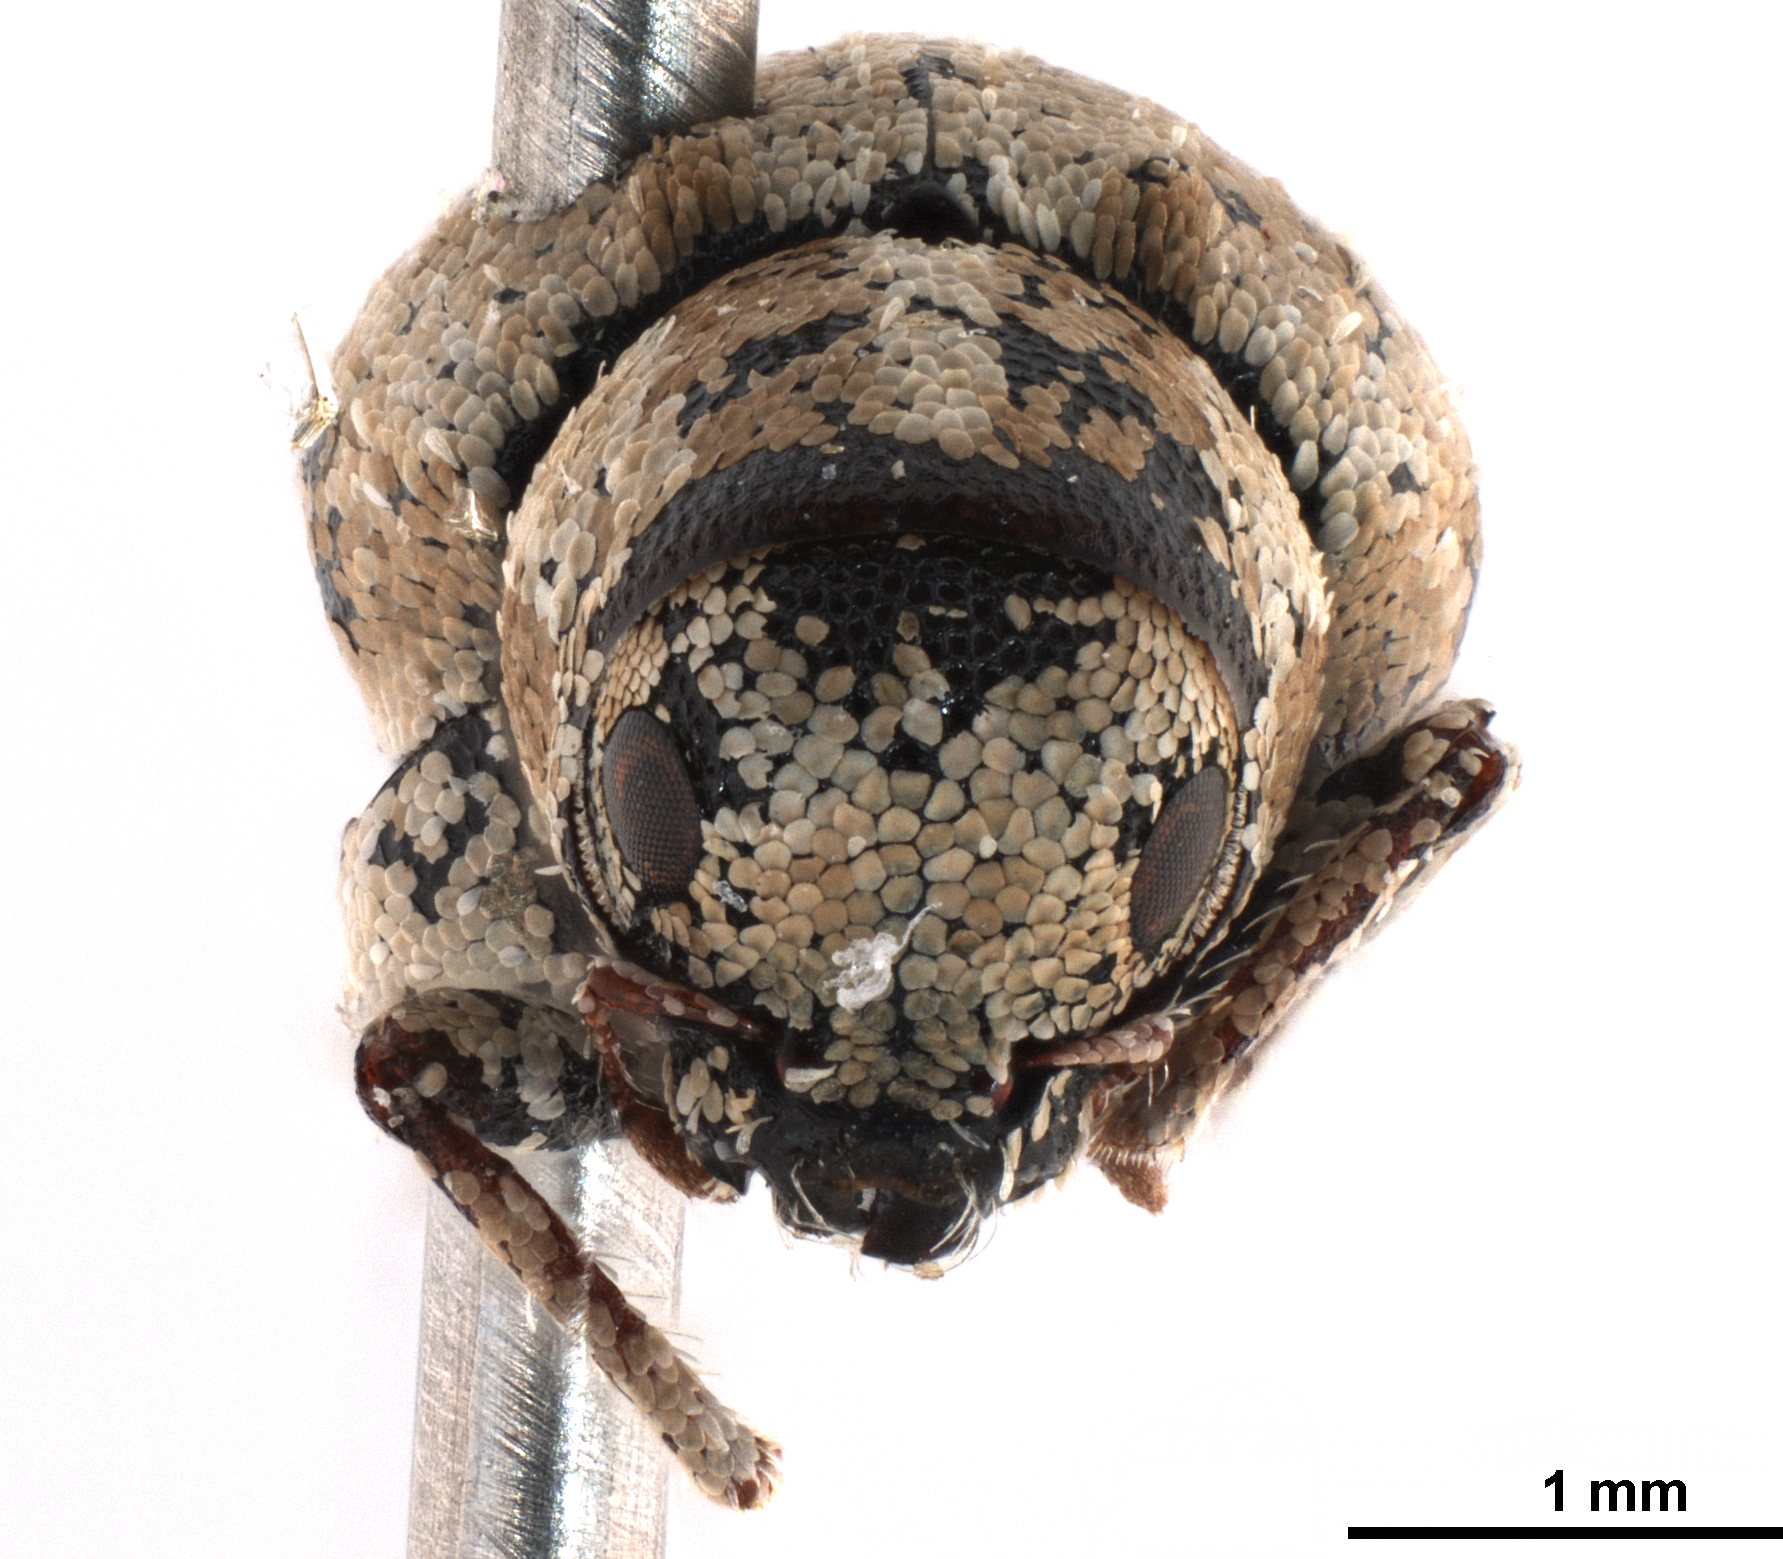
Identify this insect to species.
Perieges bardus
